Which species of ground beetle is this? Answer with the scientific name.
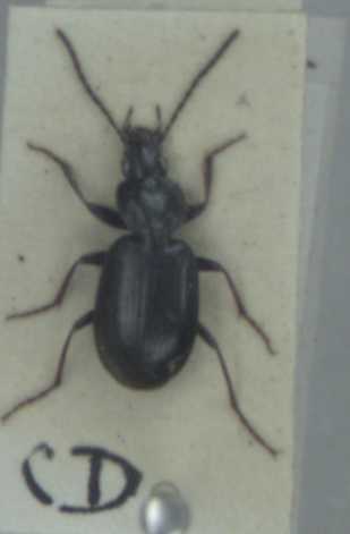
Agonum fuliginosum
